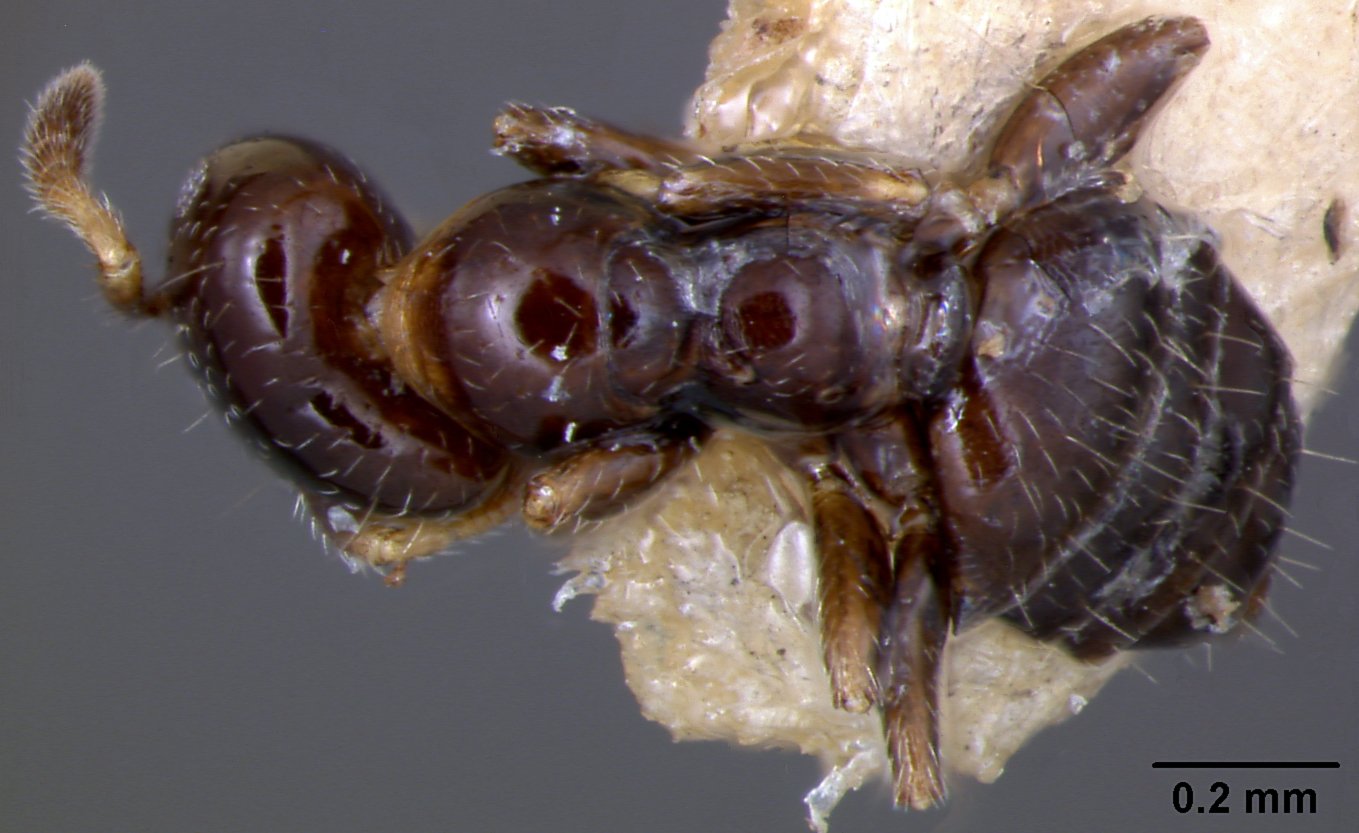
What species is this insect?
Myrmelachista skwarrae
